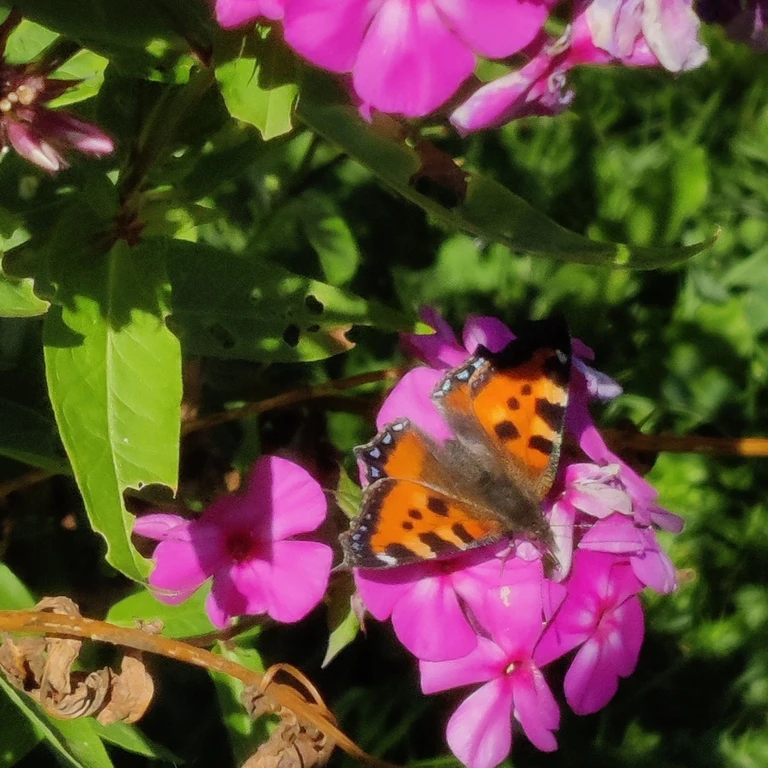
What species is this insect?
Aglais urticae
